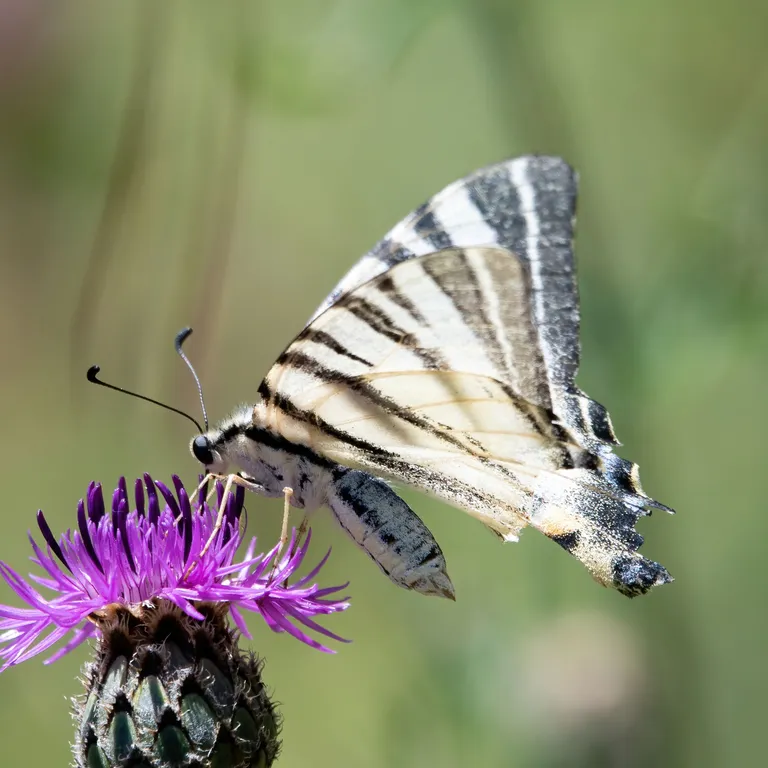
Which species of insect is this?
Iphiclides podalirius
